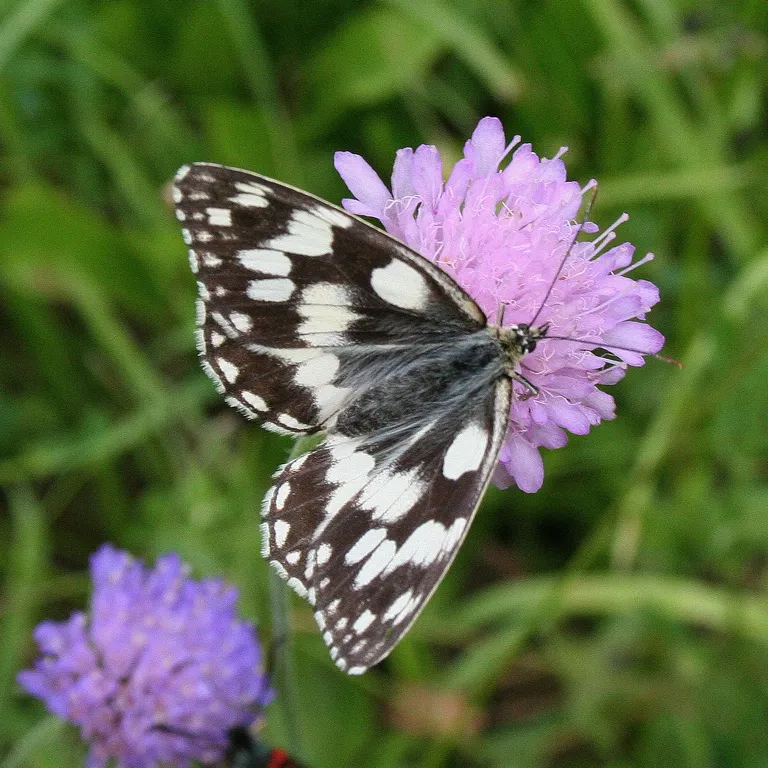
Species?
Melanargia galathea
